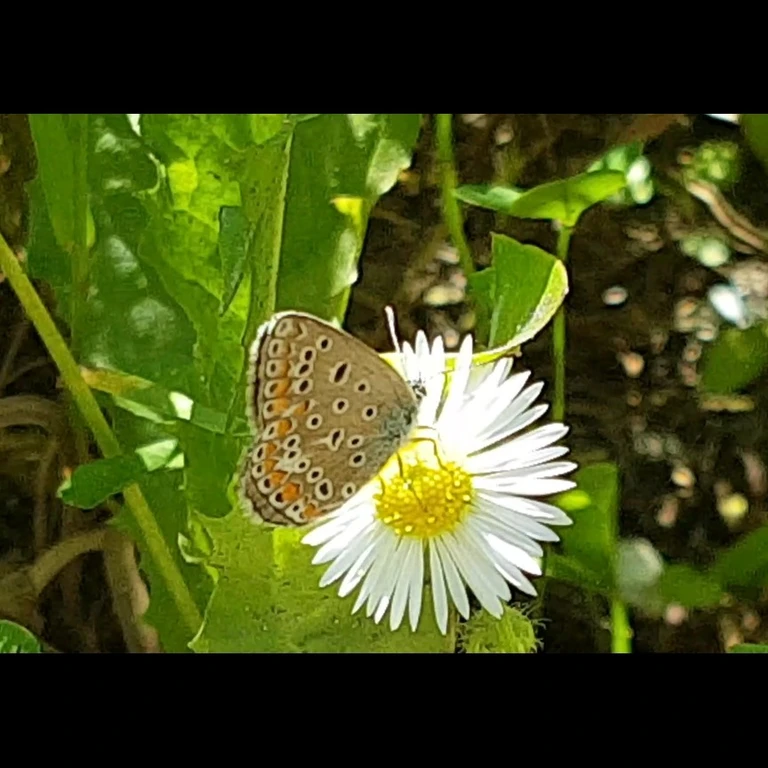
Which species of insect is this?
Polyommatus icarus
